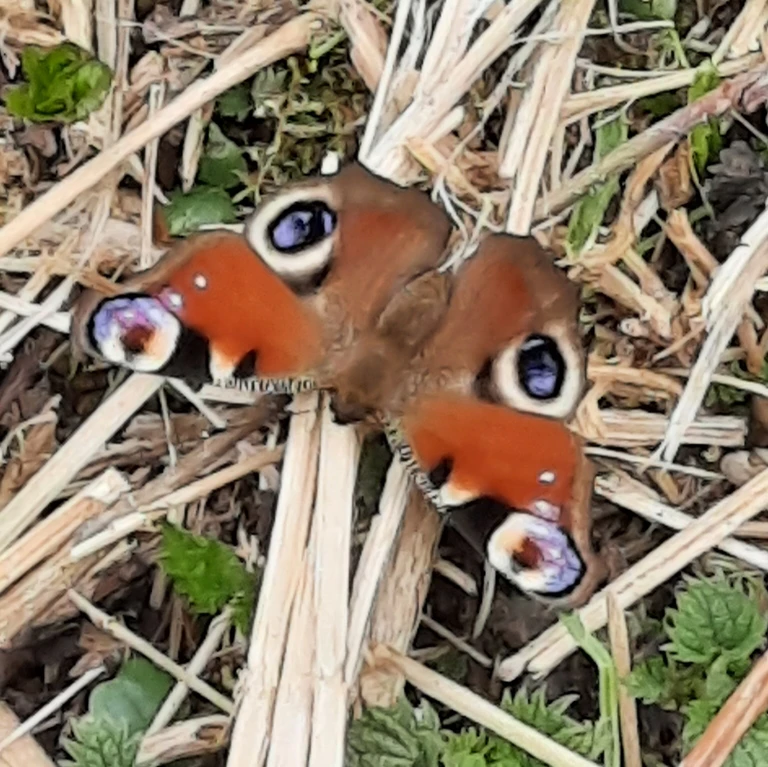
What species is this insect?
Aglais io
